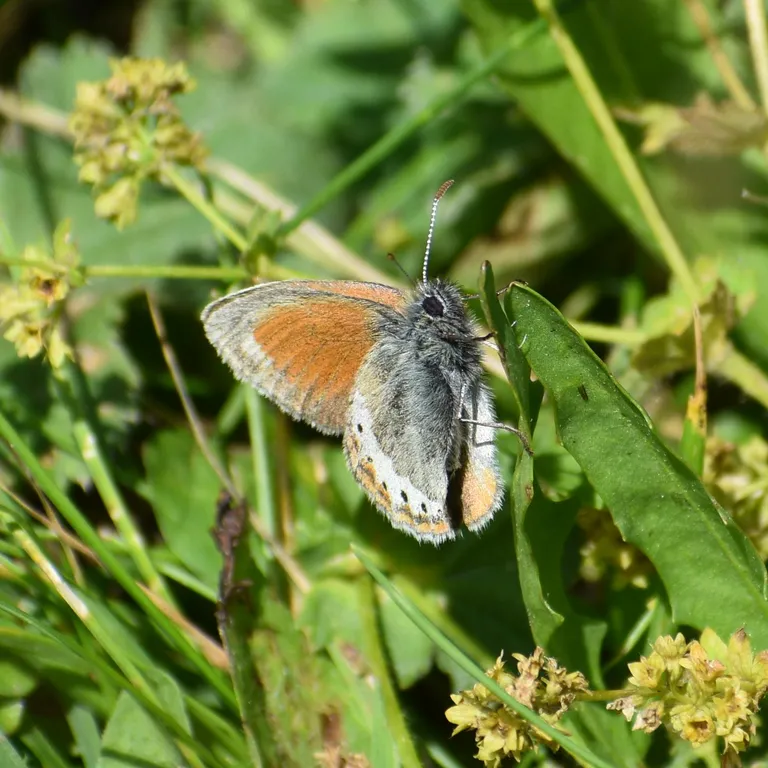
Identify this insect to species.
Coenonympha gardetta
